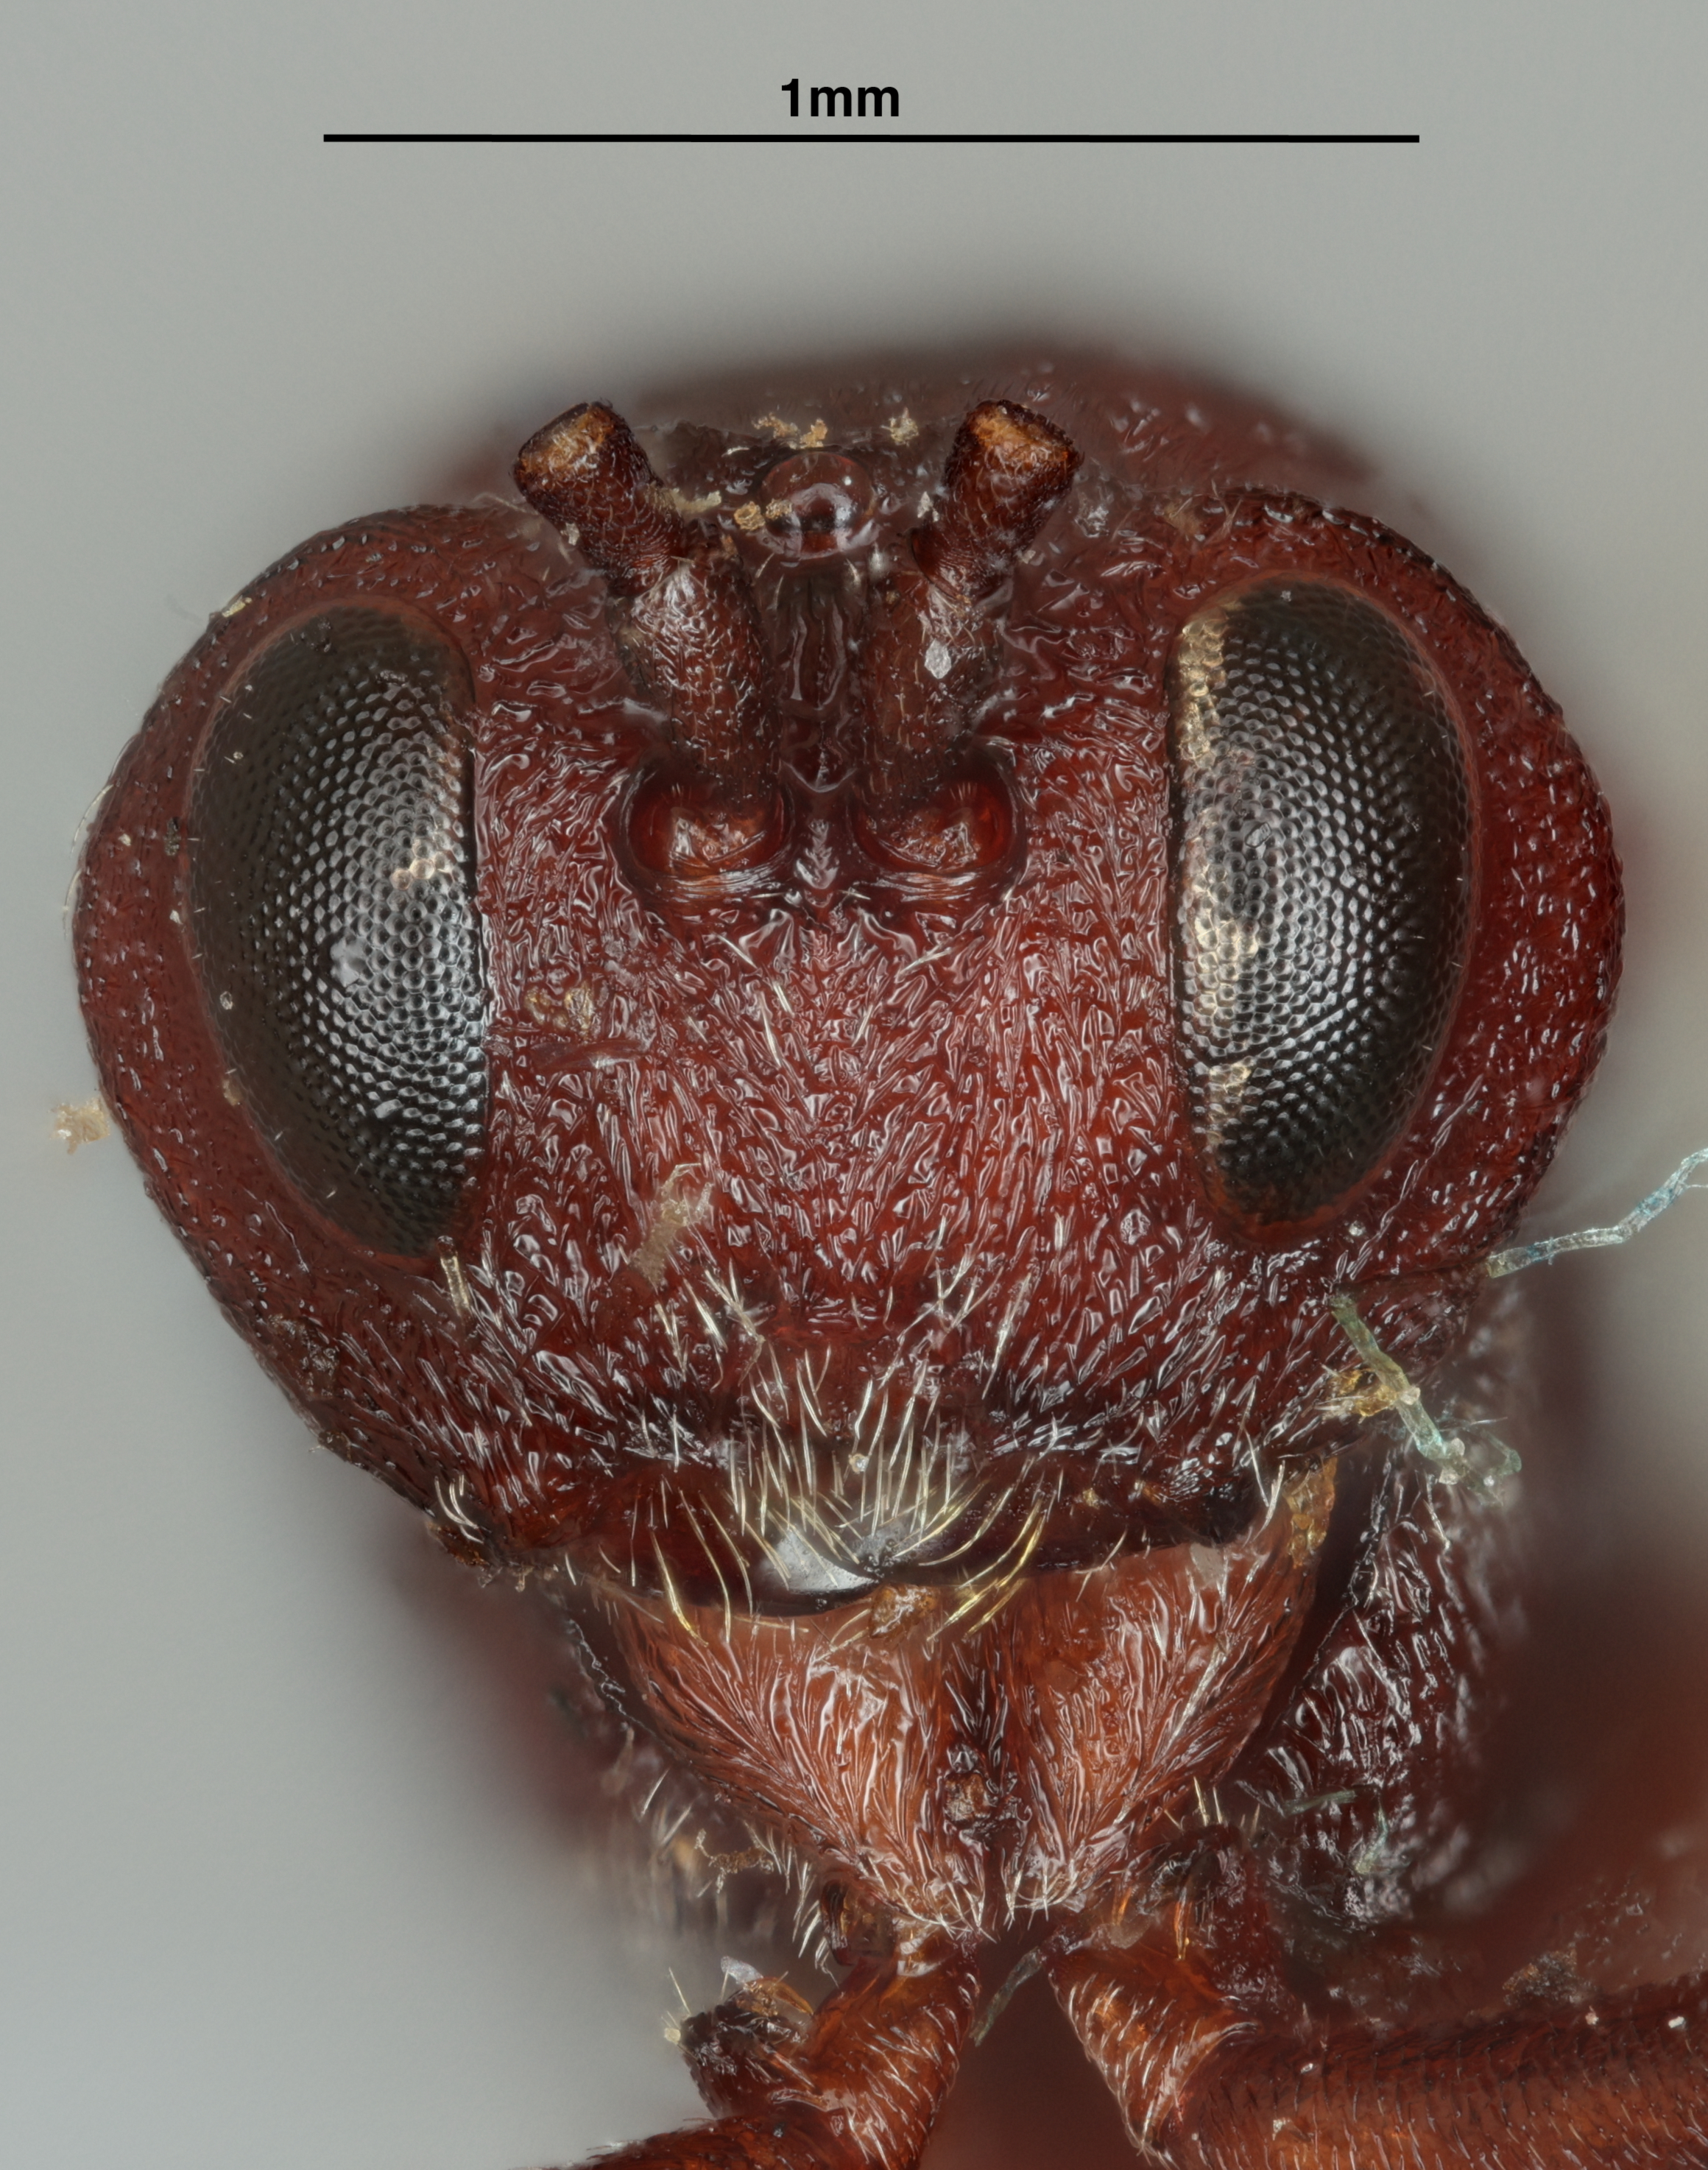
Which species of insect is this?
Andricus durangensis
